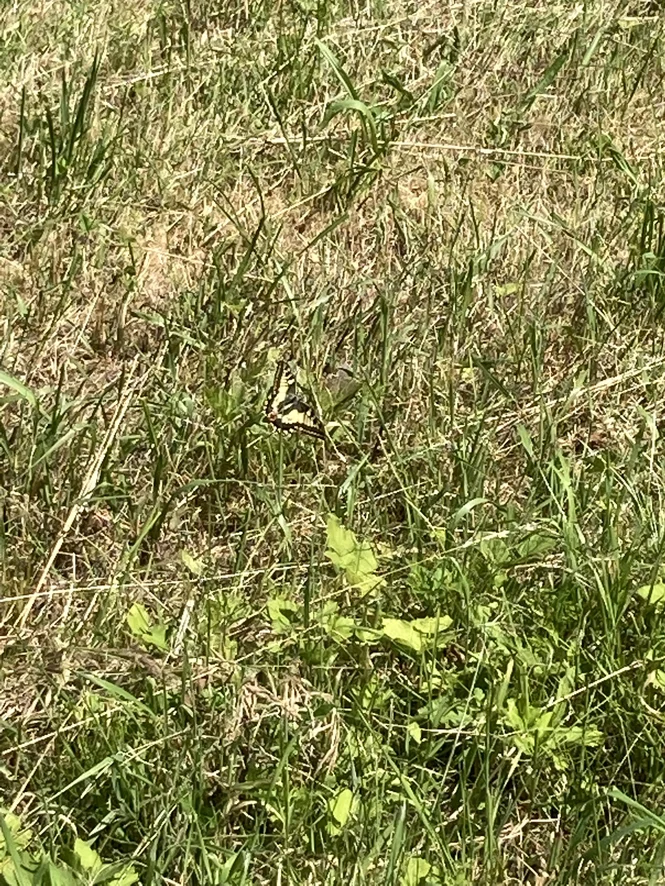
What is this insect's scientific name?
Papilio machaon
